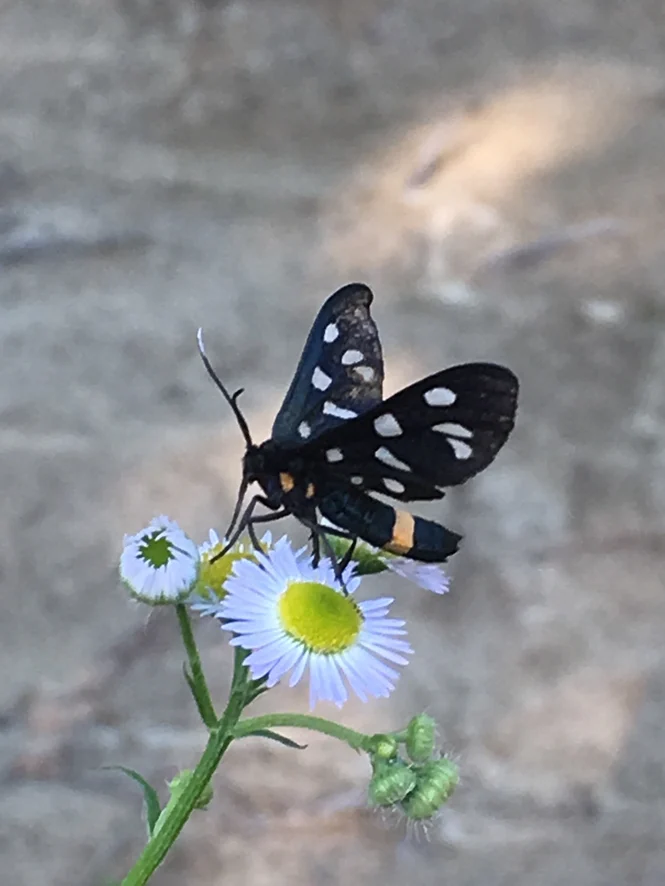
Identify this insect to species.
Amata phegea
